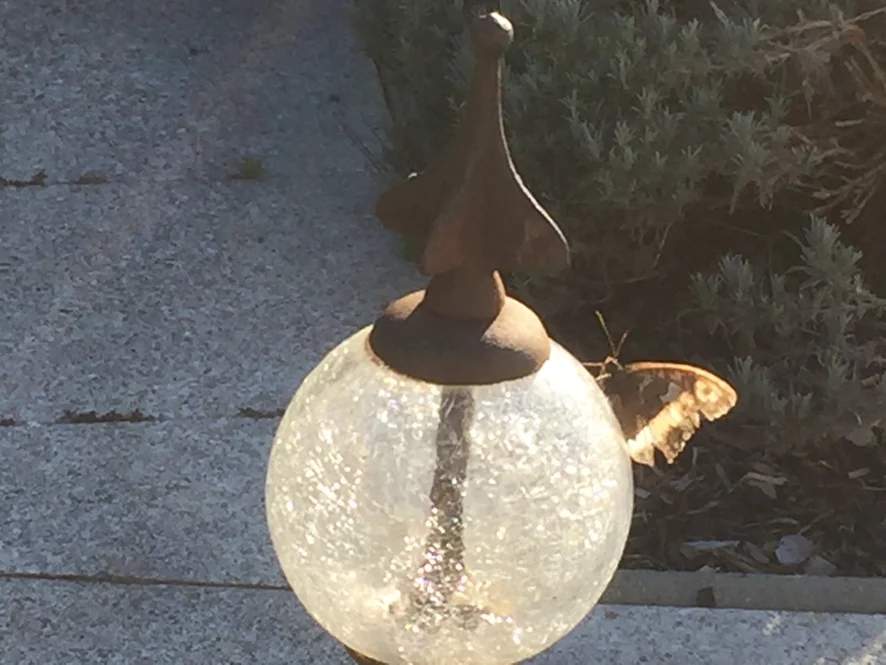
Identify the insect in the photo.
Brintesia circe
